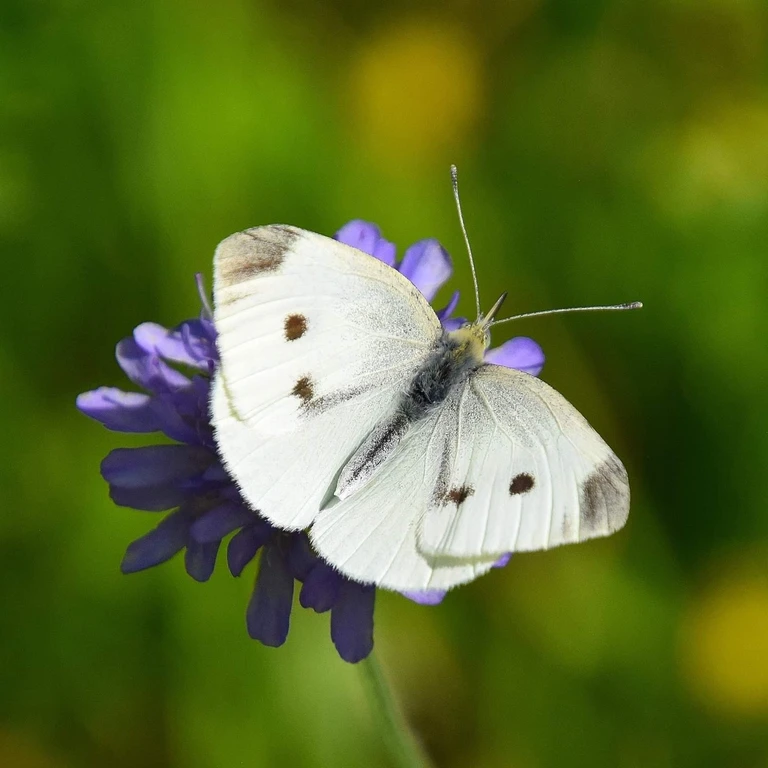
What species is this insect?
Pieris rapae
